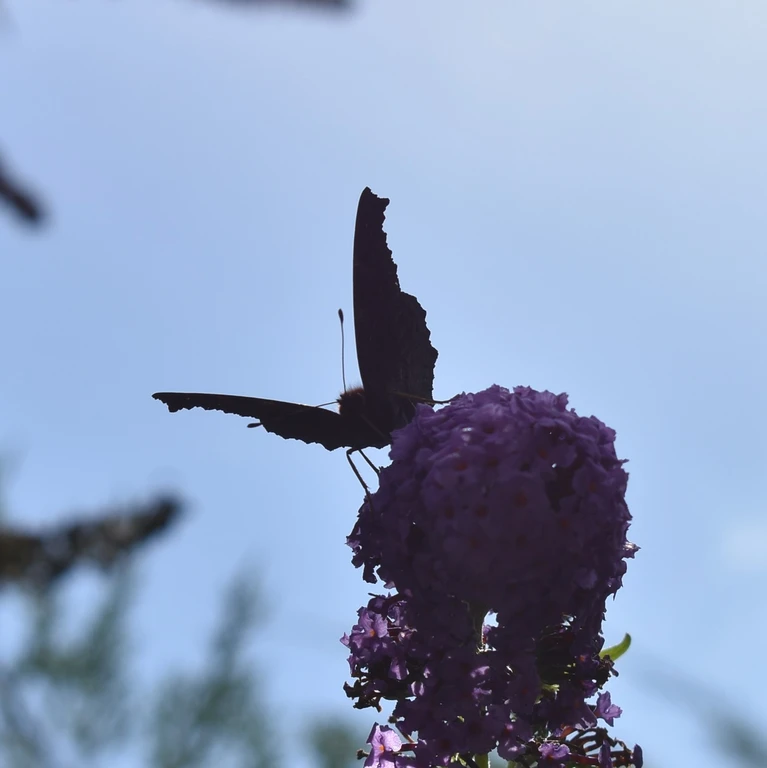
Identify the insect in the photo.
Aglais io
